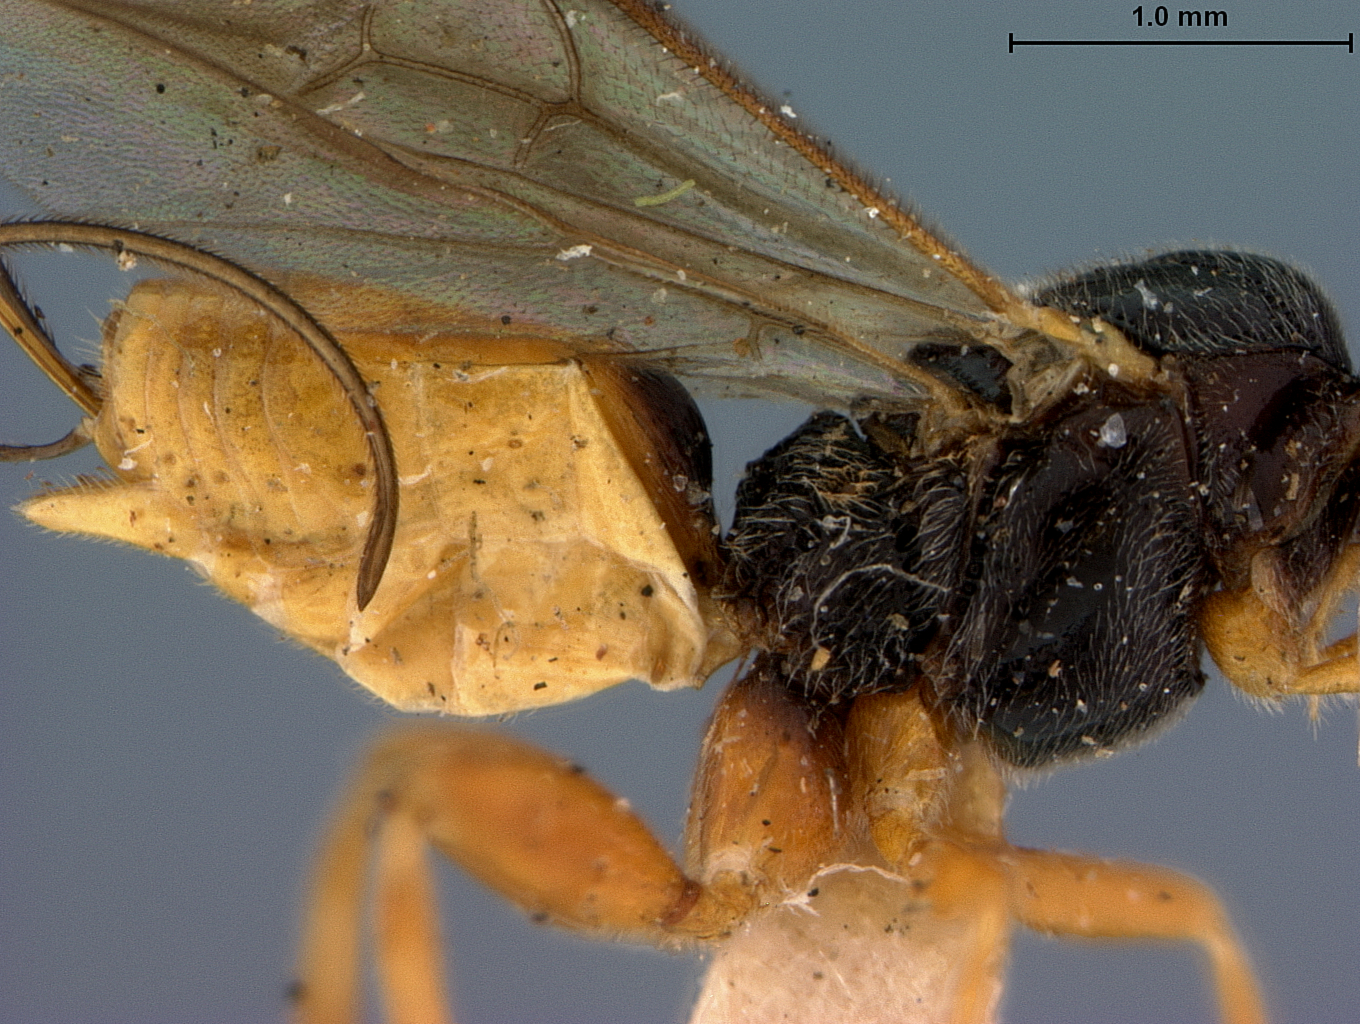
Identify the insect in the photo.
Bassus carpocapsa
